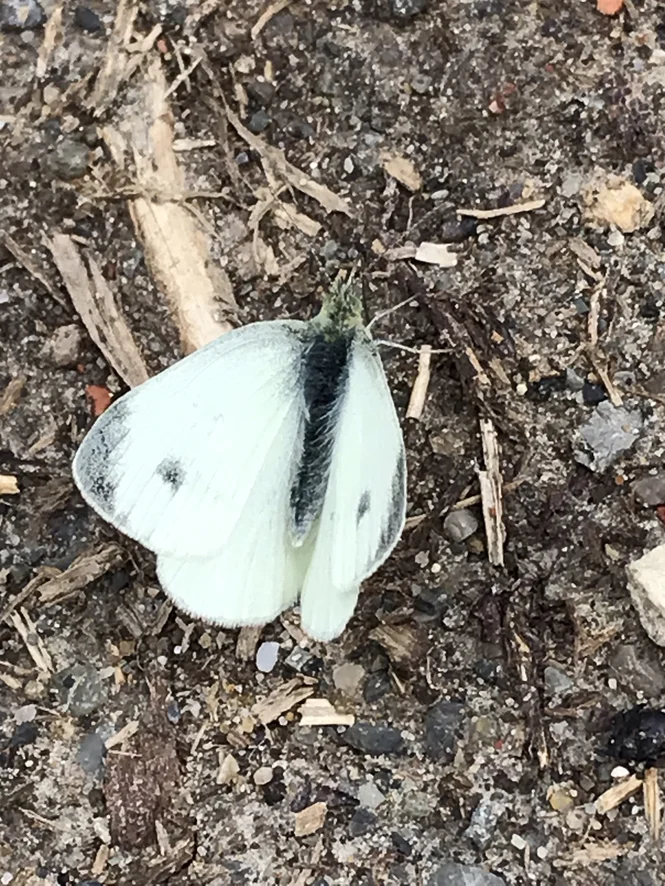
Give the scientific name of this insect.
Pieris mannii
